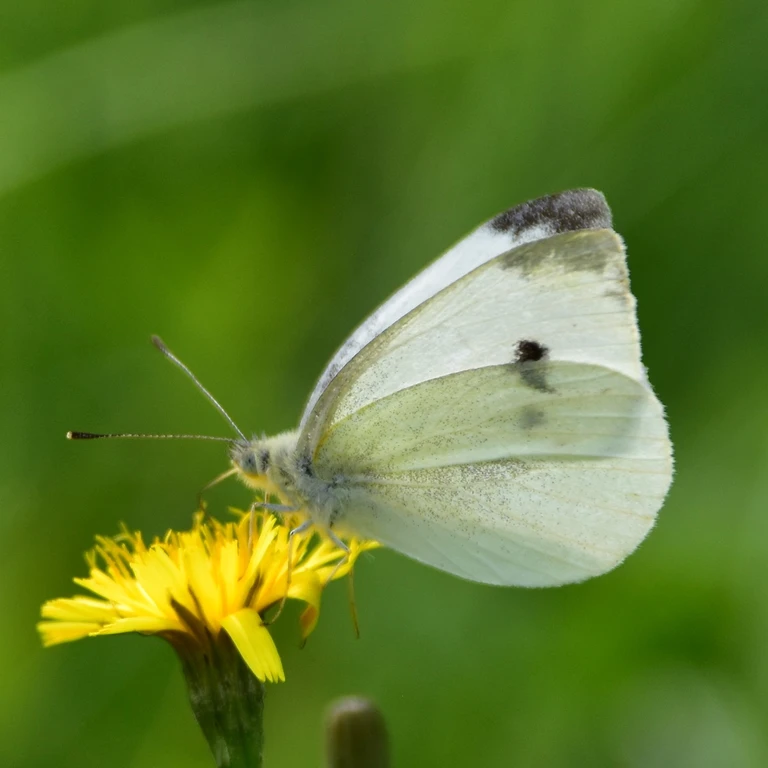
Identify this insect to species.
Pieris rapae
